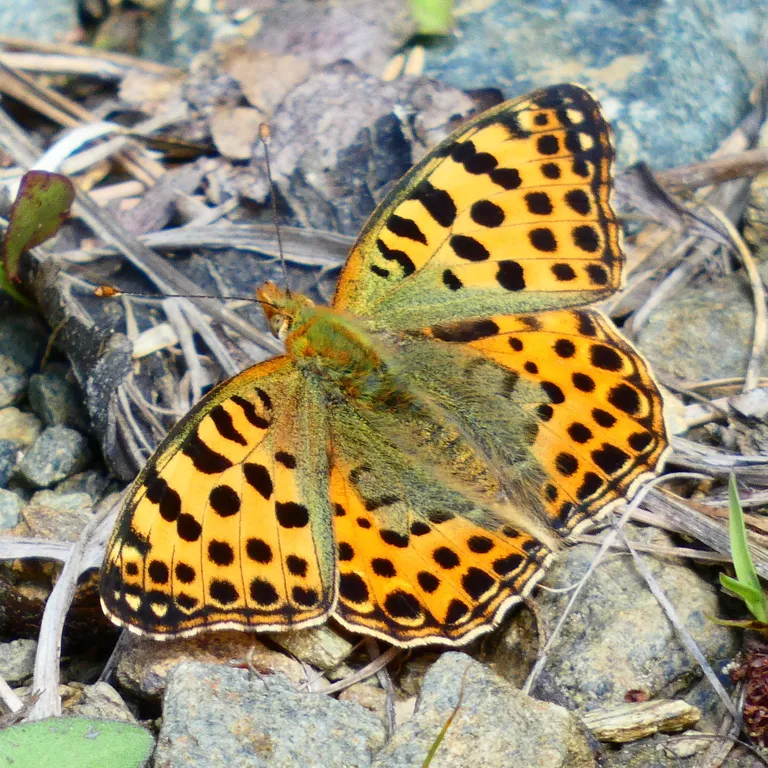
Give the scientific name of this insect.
Issoria lathonia
